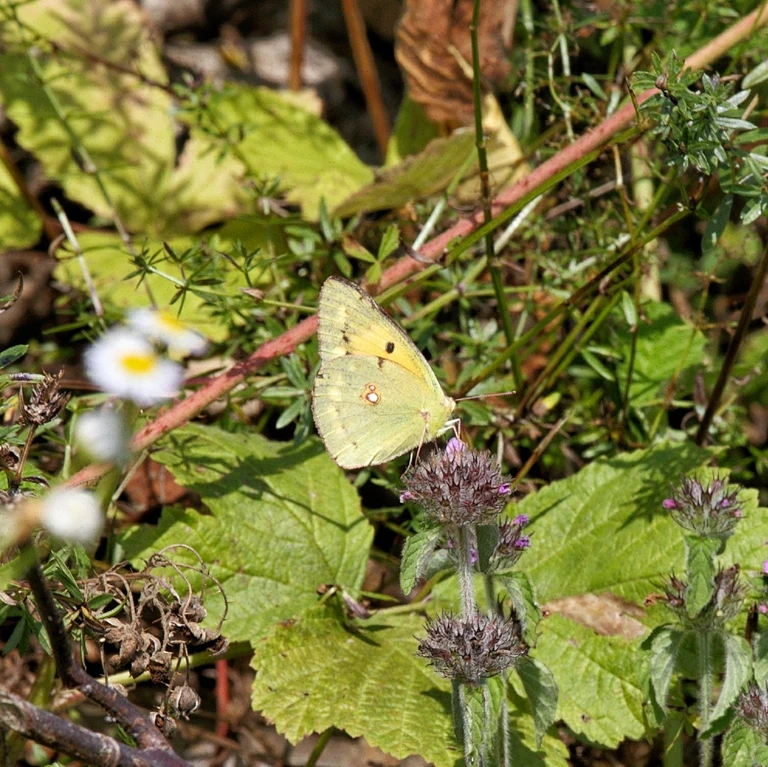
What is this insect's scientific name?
Colias croceus
